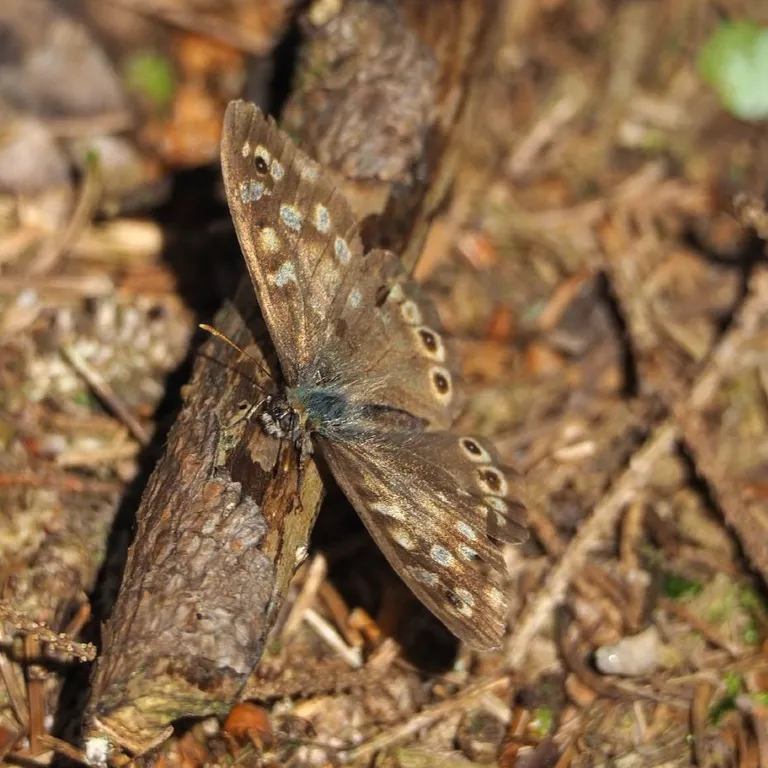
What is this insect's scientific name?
Pararge aegeria
